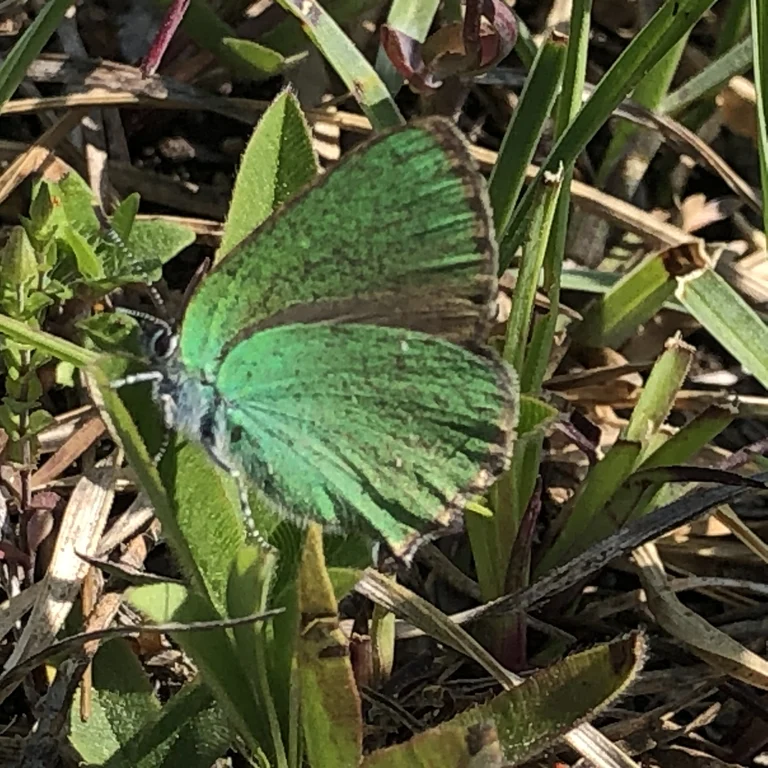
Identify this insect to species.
Callophrys rubi
